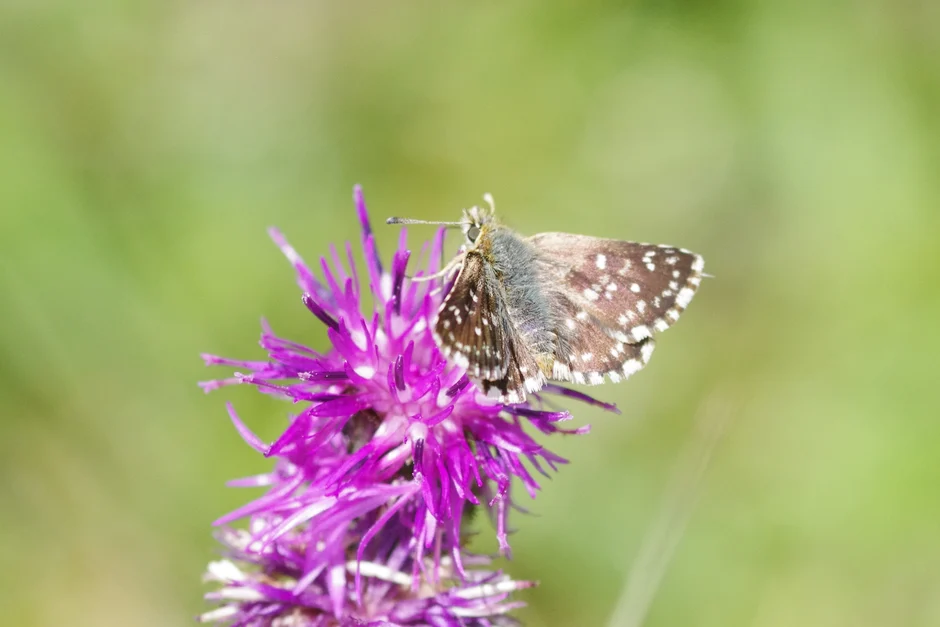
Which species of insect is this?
Spialia sertorius
